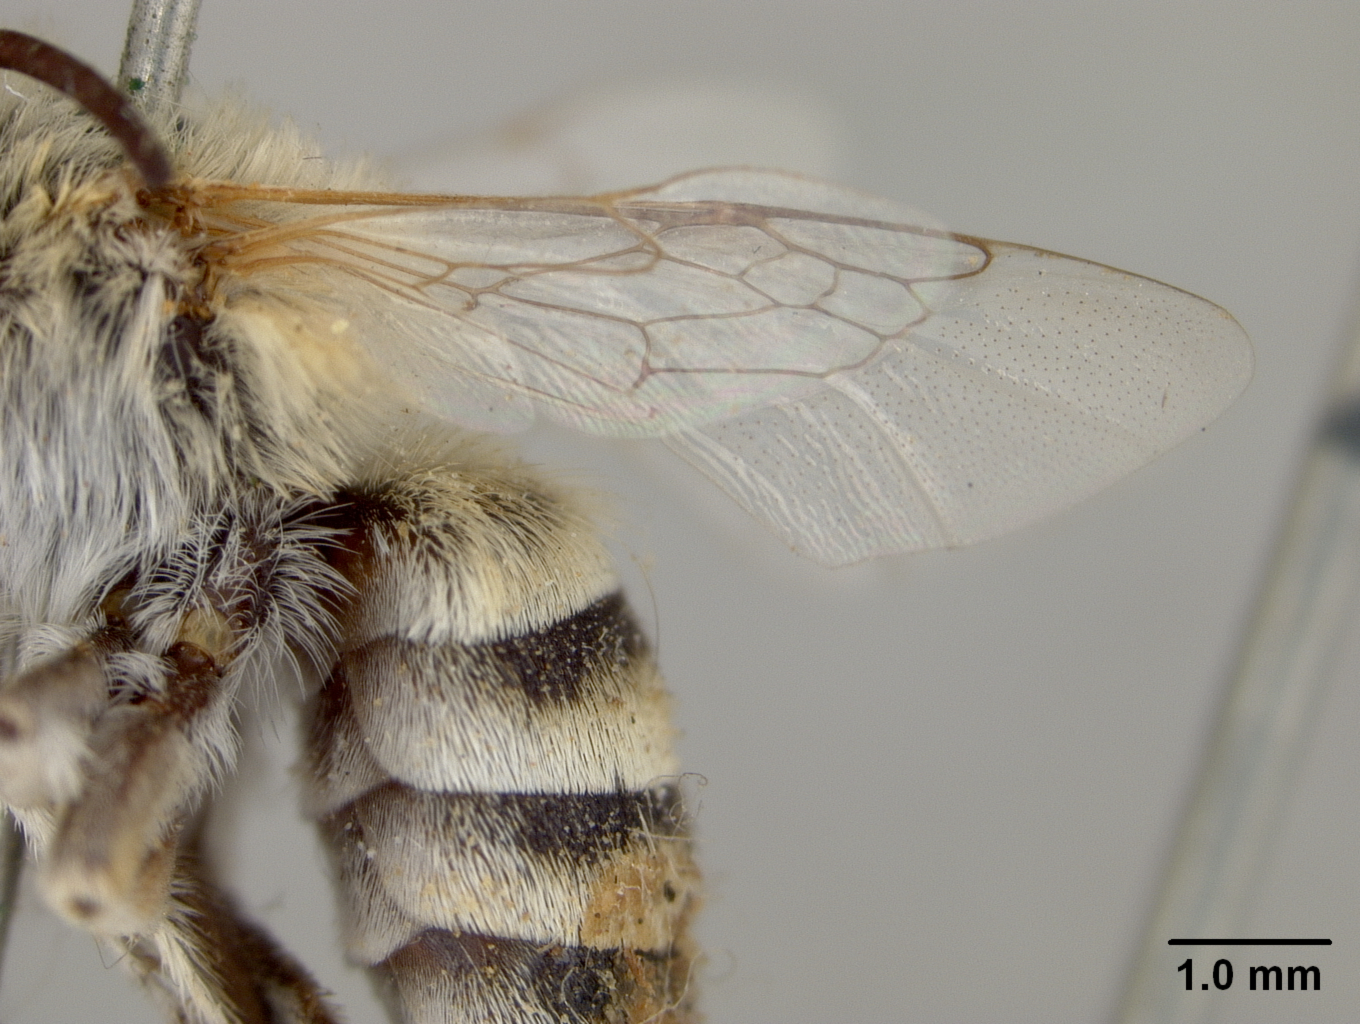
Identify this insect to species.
Anthophora macroleuca
